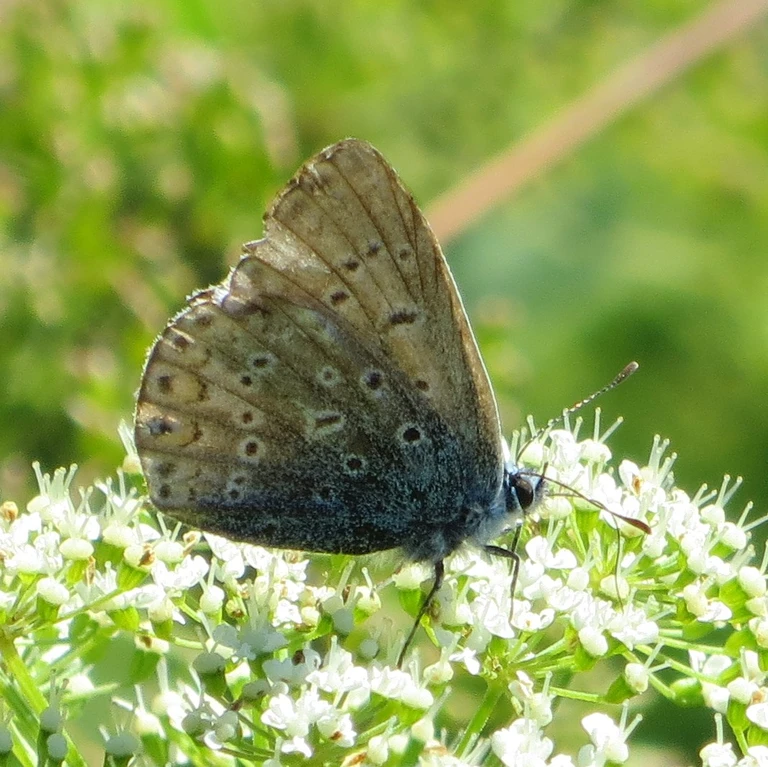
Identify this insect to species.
Polyommatus icarus
